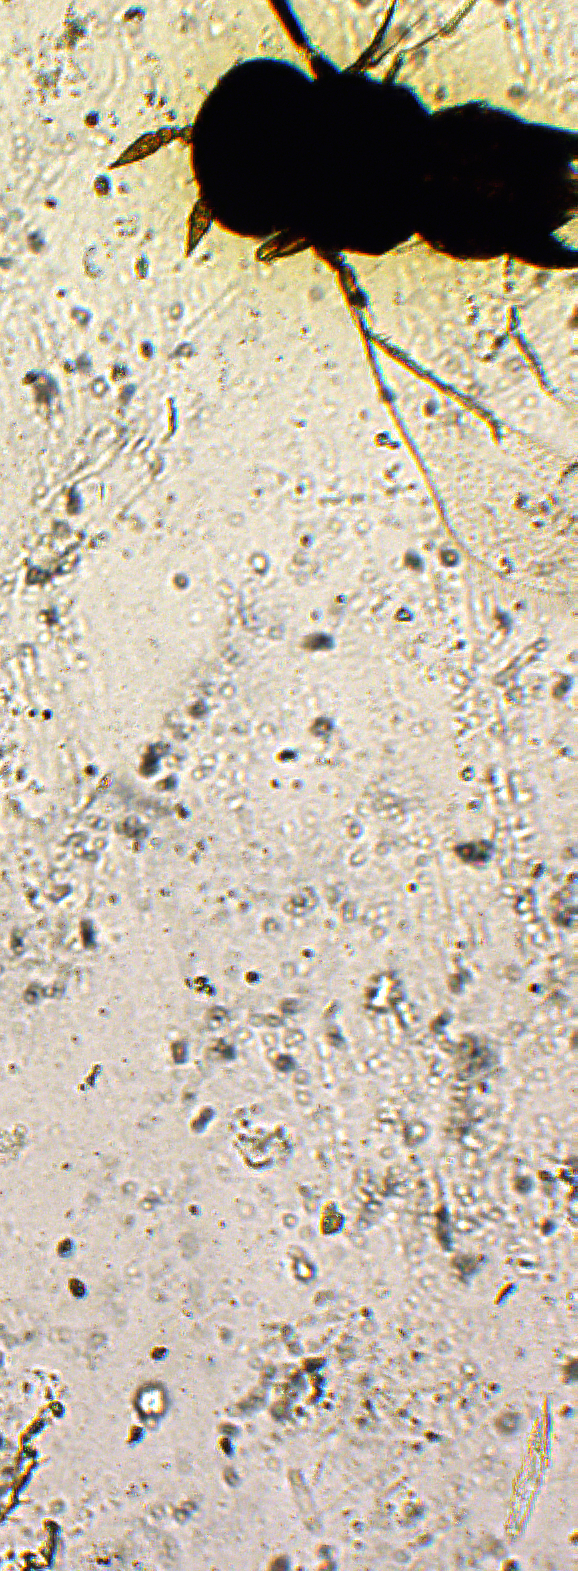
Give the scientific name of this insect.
Cardiogaster hyalina
